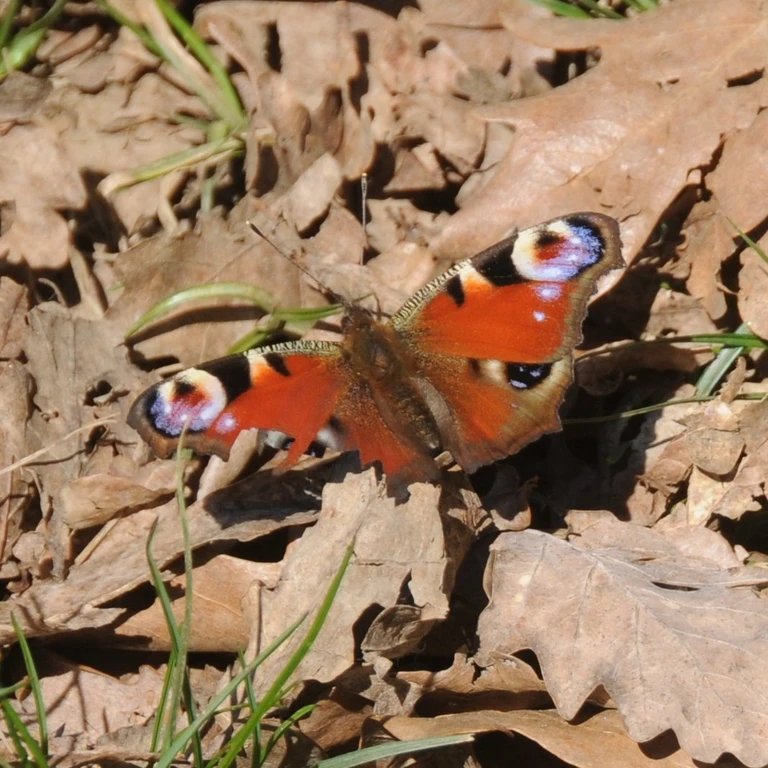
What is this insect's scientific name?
Aglais io
